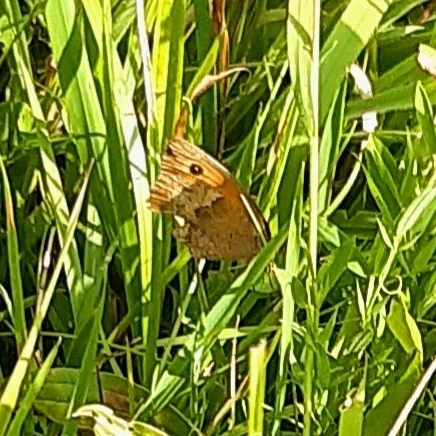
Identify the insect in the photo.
Maniola jurtina
